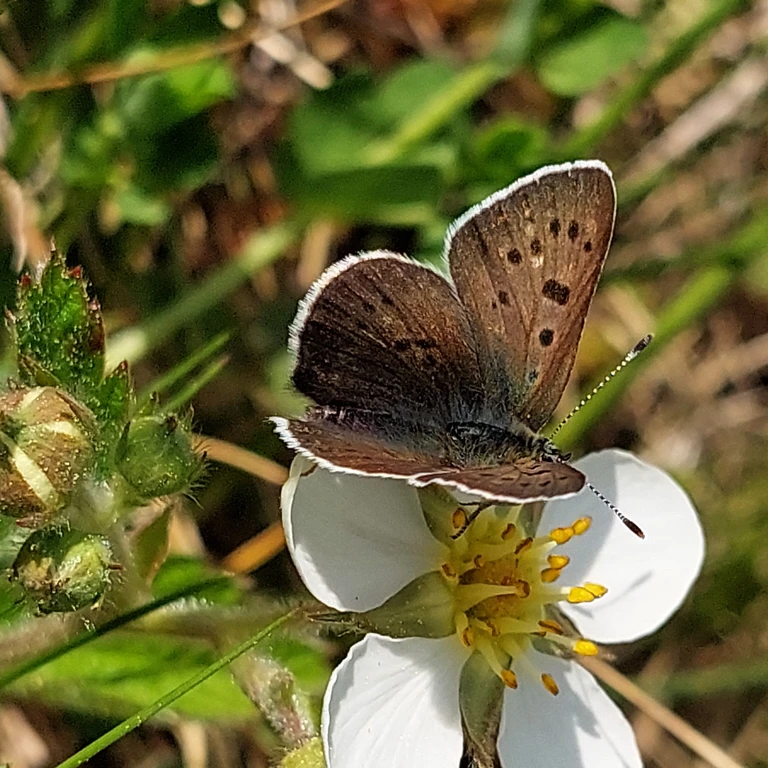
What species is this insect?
Lycaena tityrus (also Loweia tityrus)
